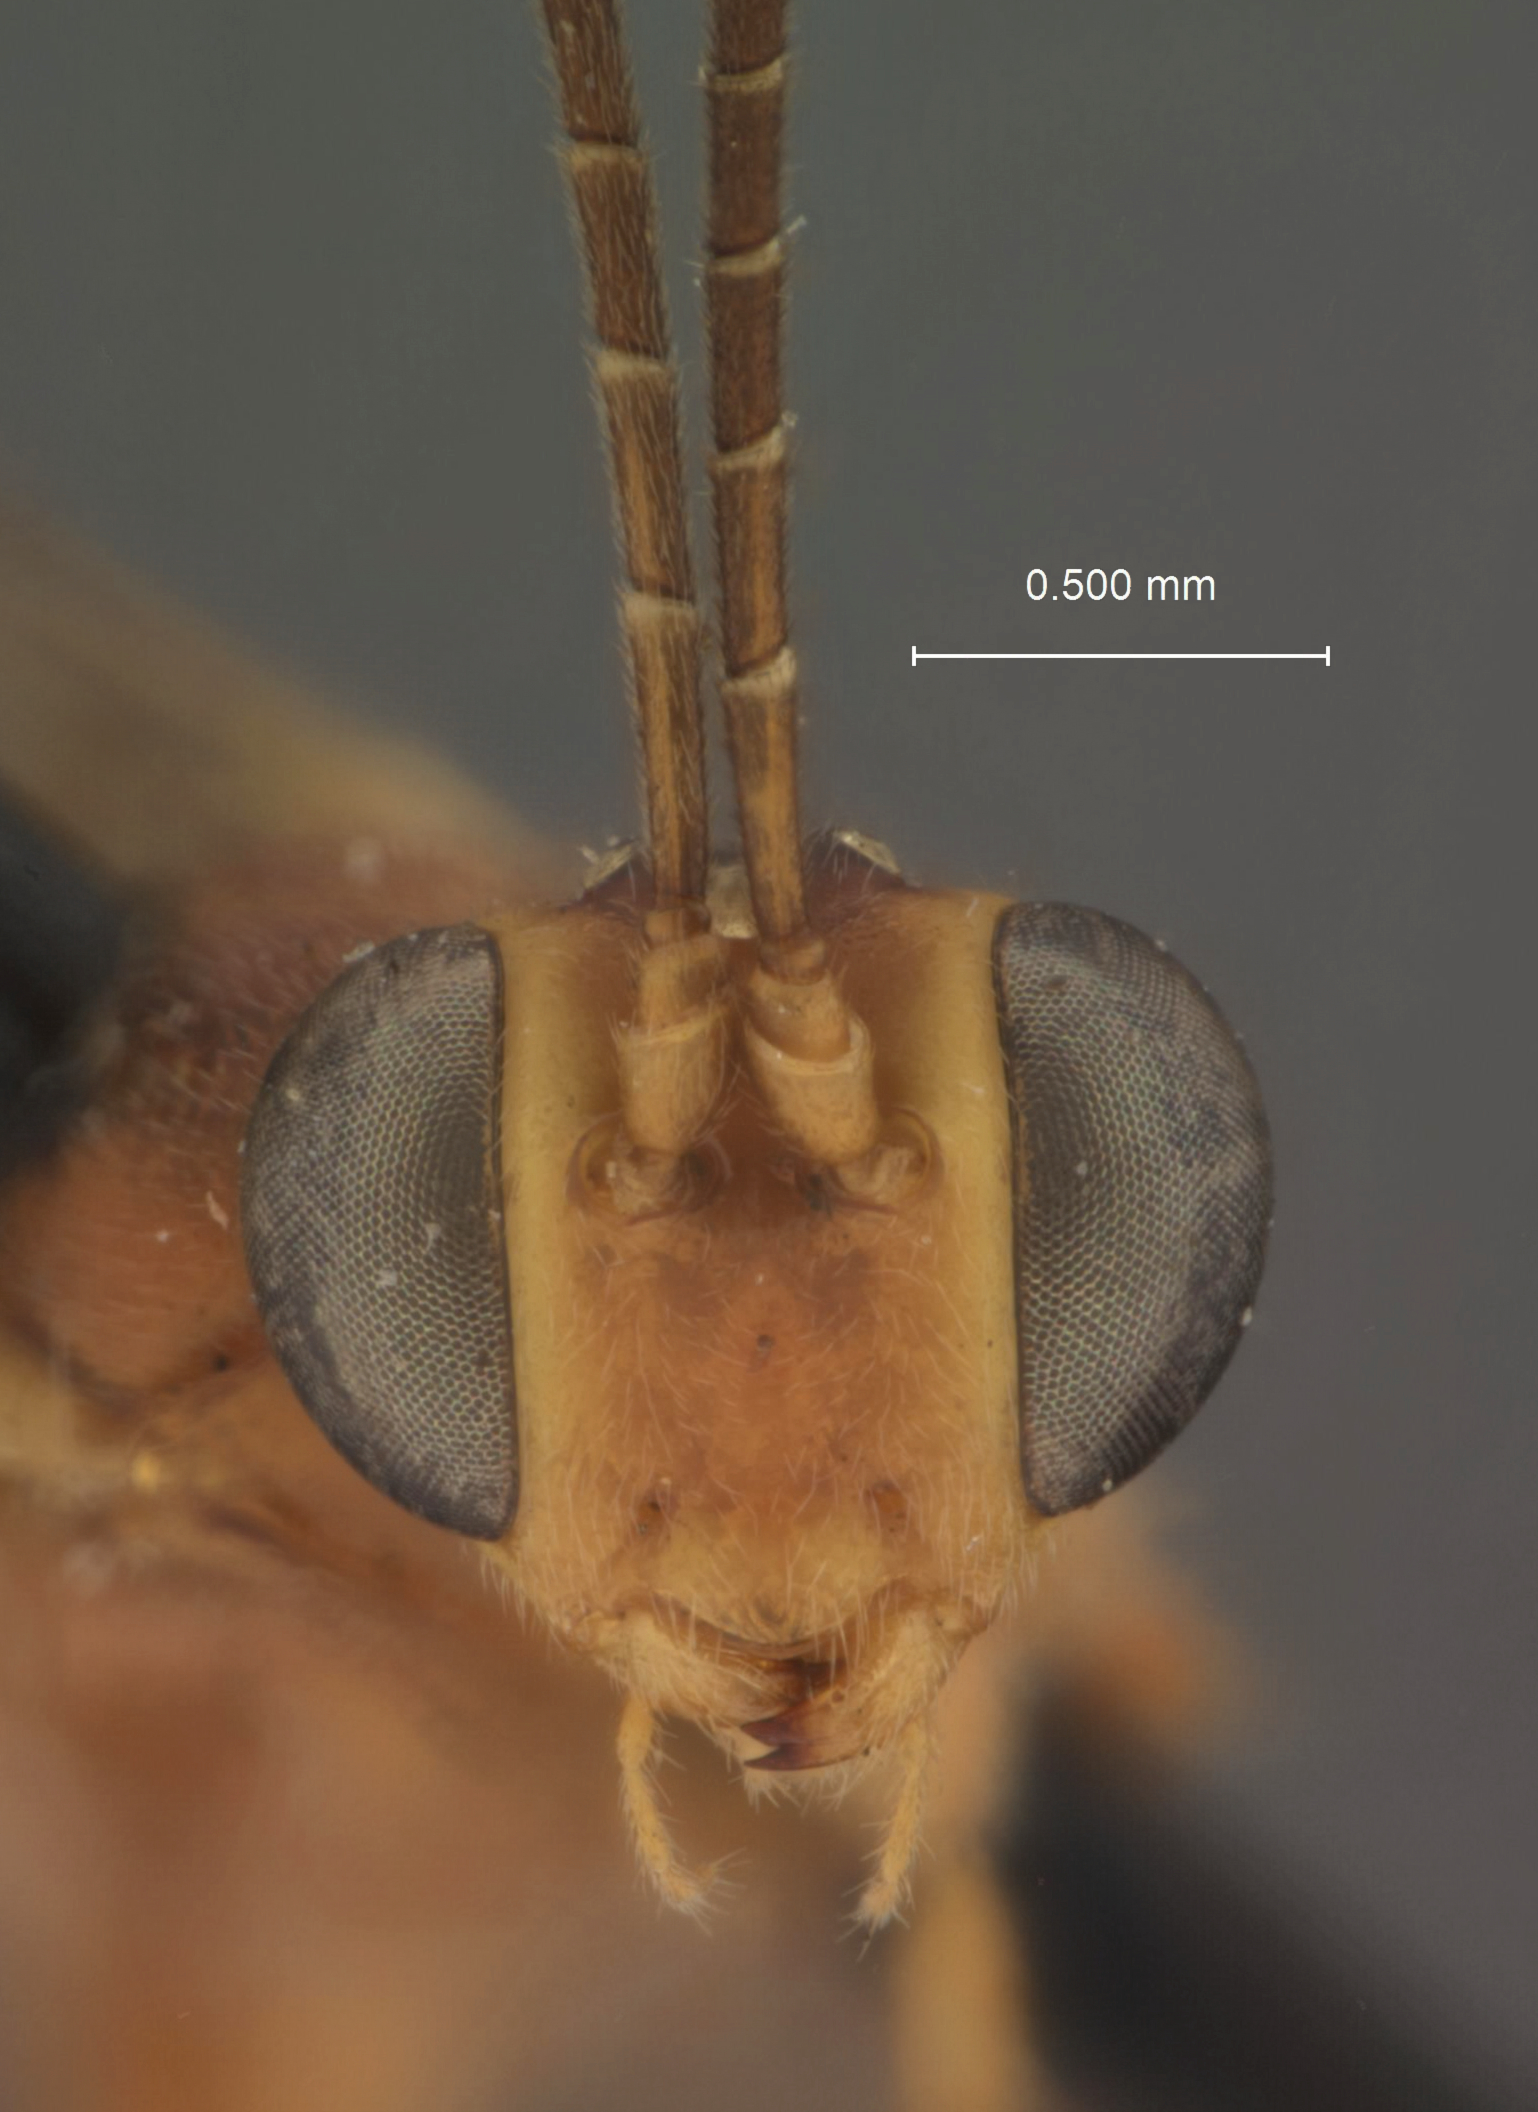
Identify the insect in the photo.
Cremastus graciliventris
